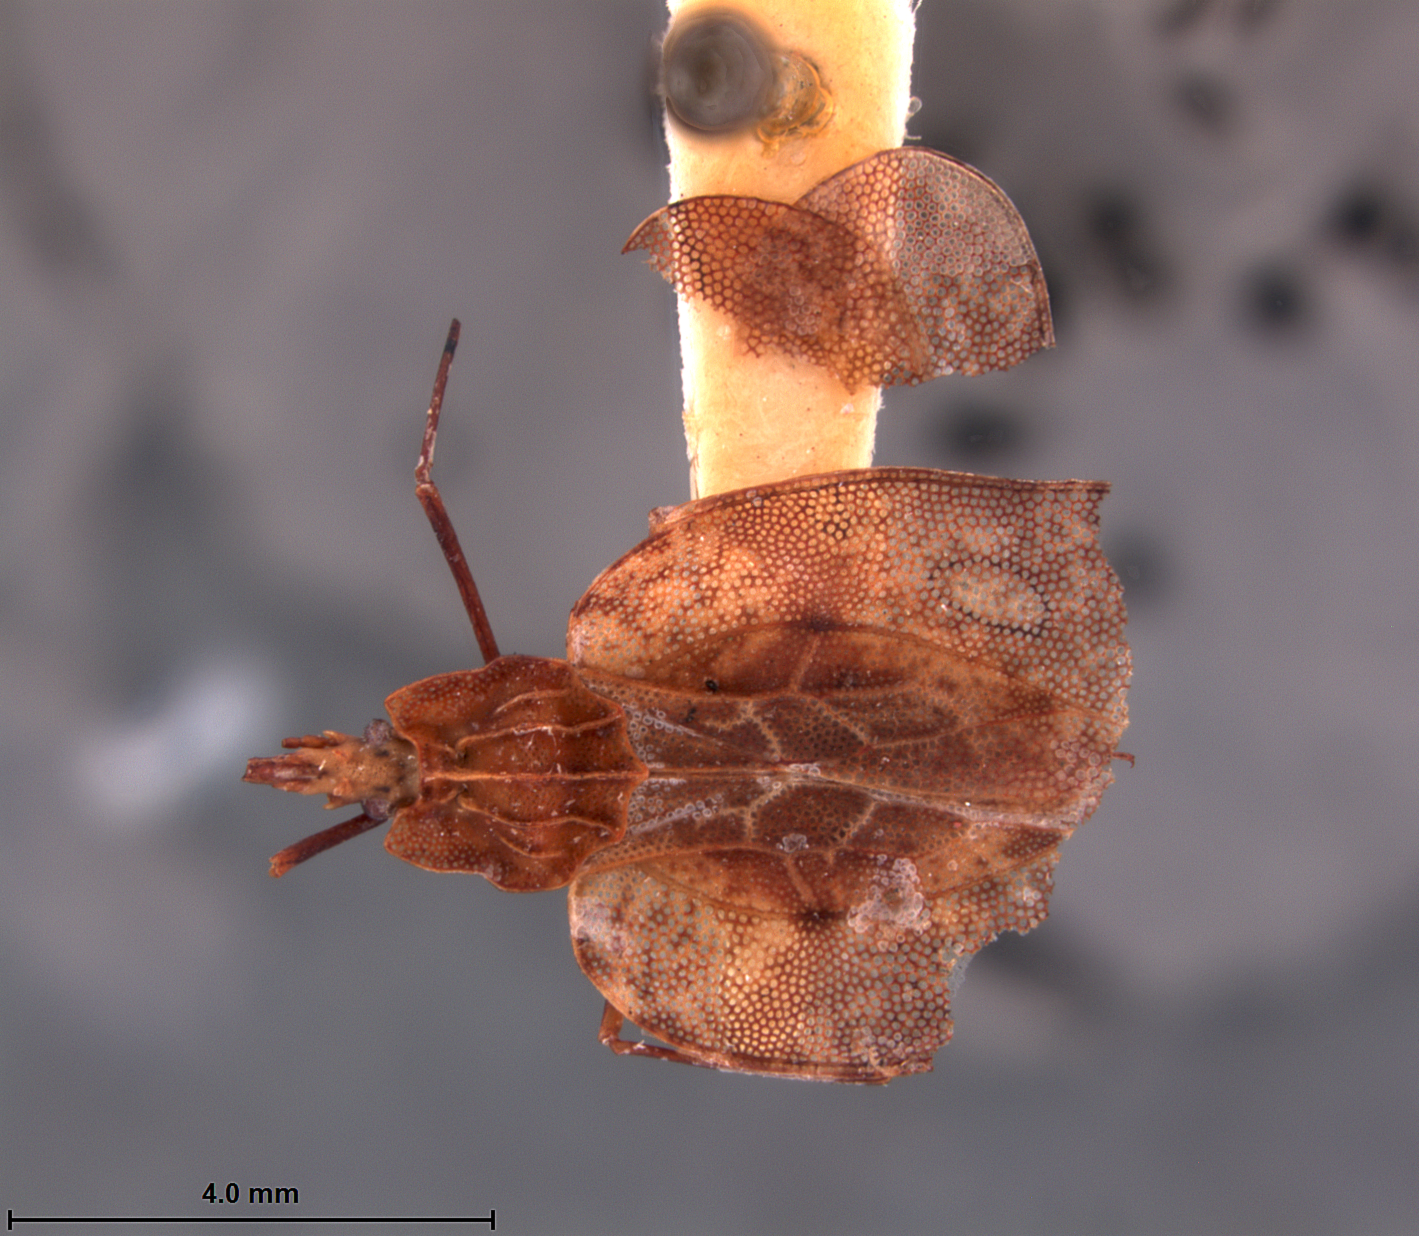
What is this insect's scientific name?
Cantacader magnifica
